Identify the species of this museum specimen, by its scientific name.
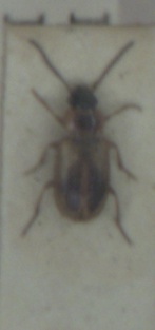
Acupalpus dorsalis
